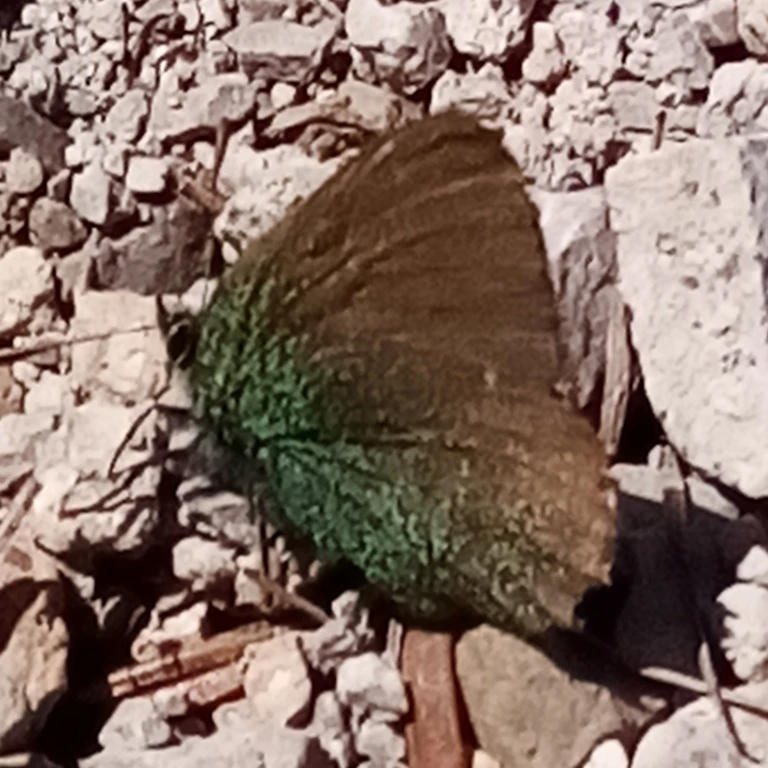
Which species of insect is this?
Callophrys rubi
